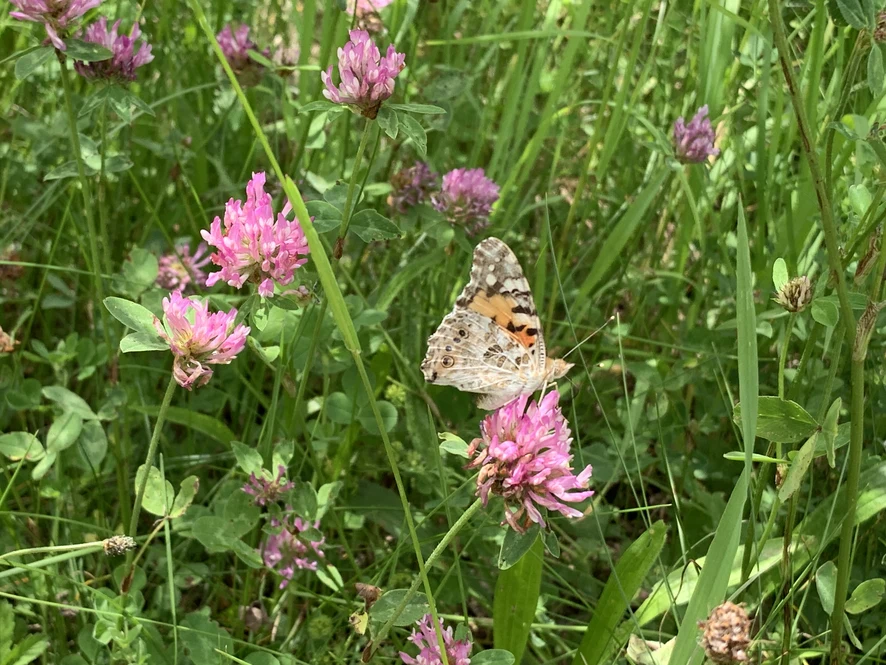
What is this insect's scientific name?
Vanessa cardui
